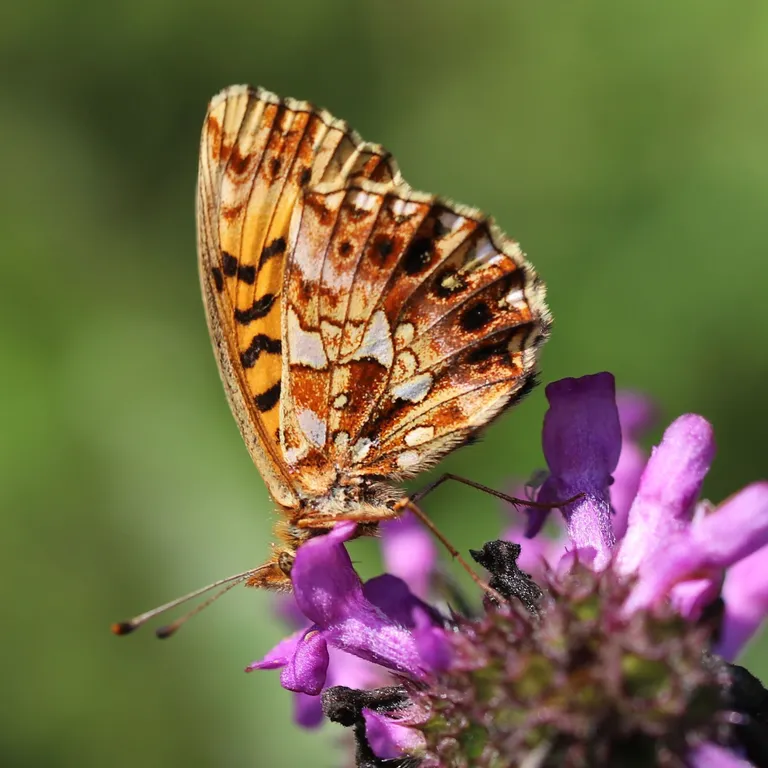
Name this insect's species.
Boloria dia
